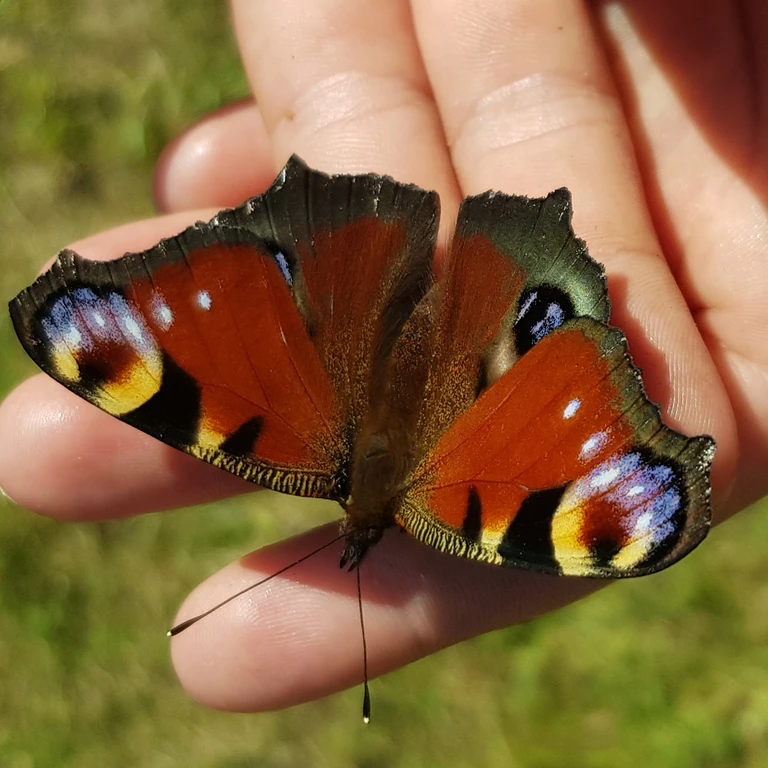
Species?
Aglais io
